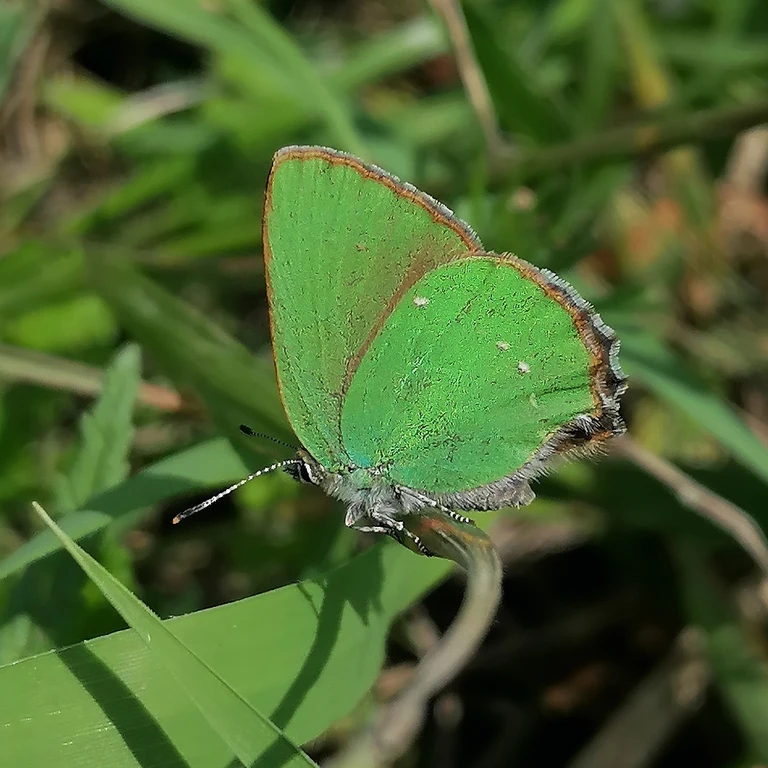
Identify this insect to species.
Callophrys rubi
